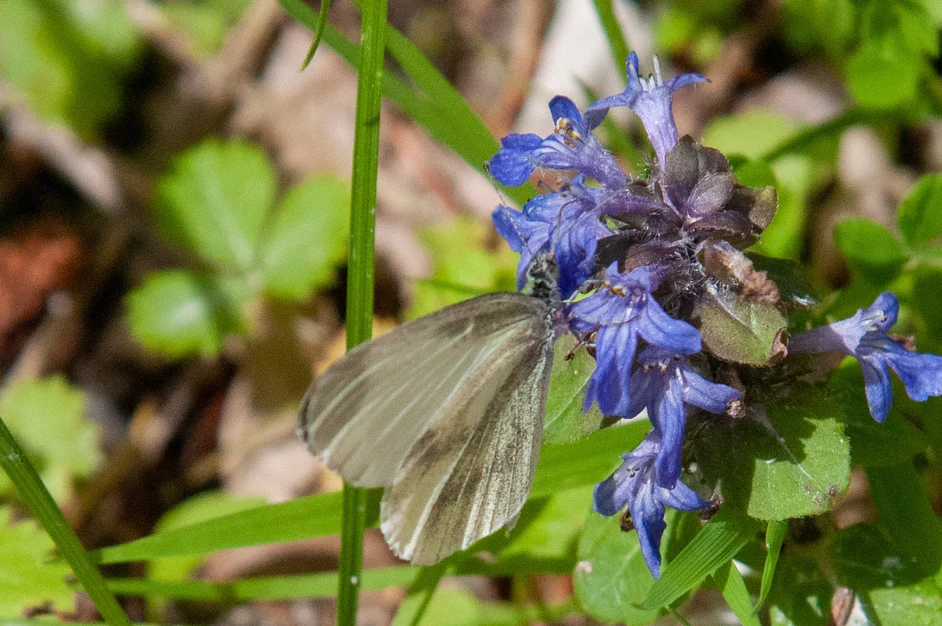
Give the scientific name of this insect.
Leptidea sinapis/juvernica
